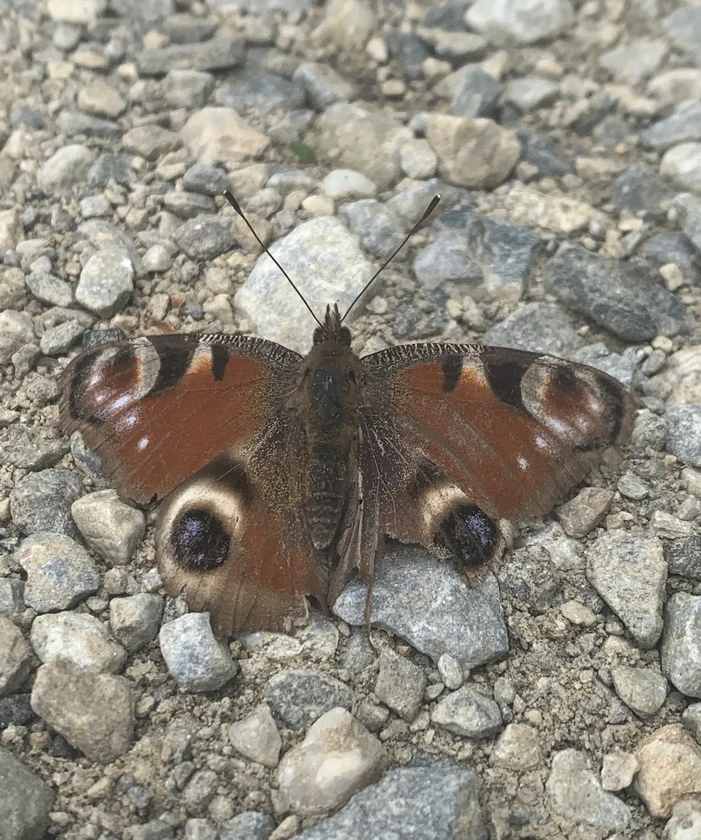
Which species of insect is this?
Aglais io
